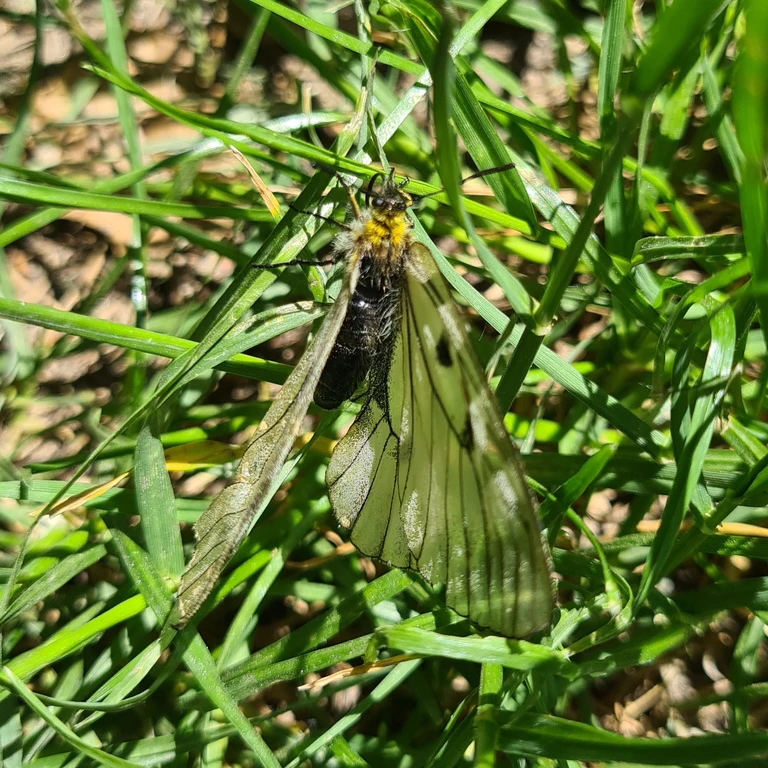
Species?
Parnassius mnemosyne
